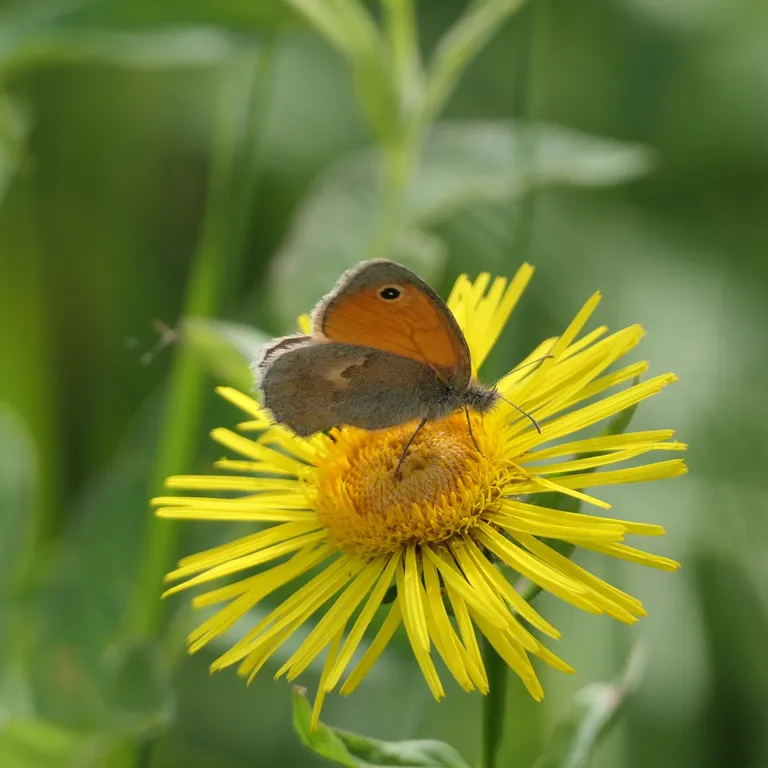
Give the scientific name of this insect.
Coenonympha pamphilus
